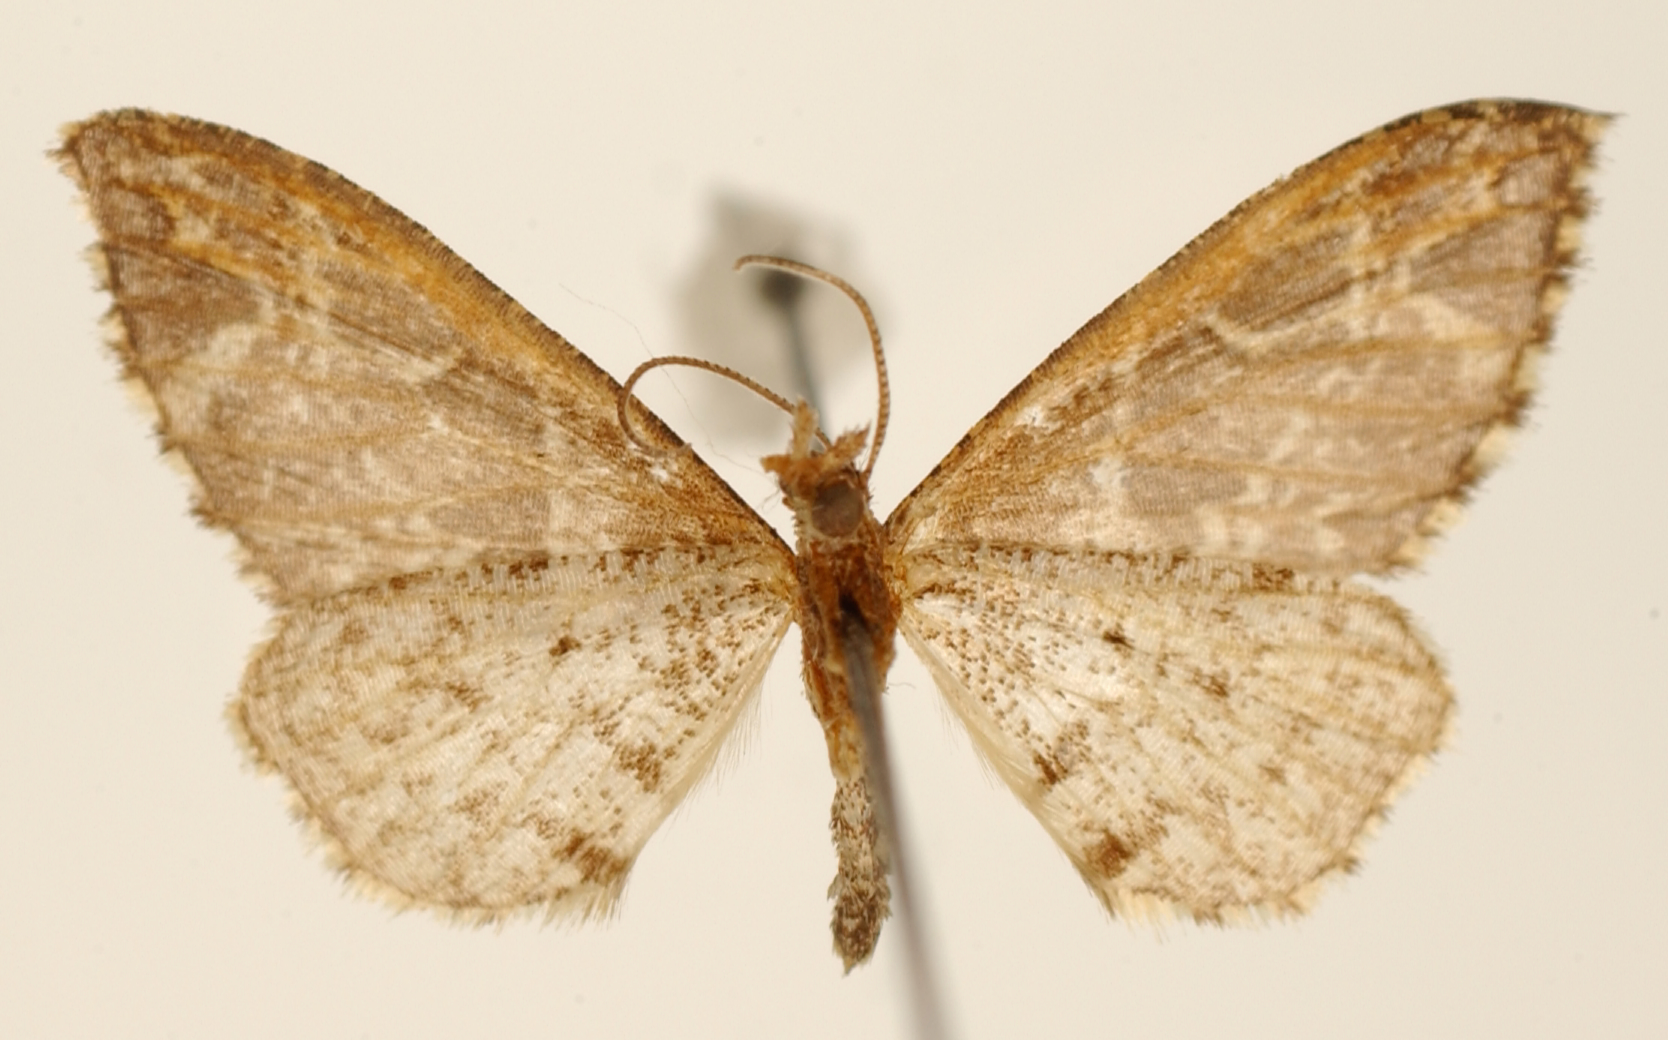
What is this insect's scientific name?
Psaliodes repertita
